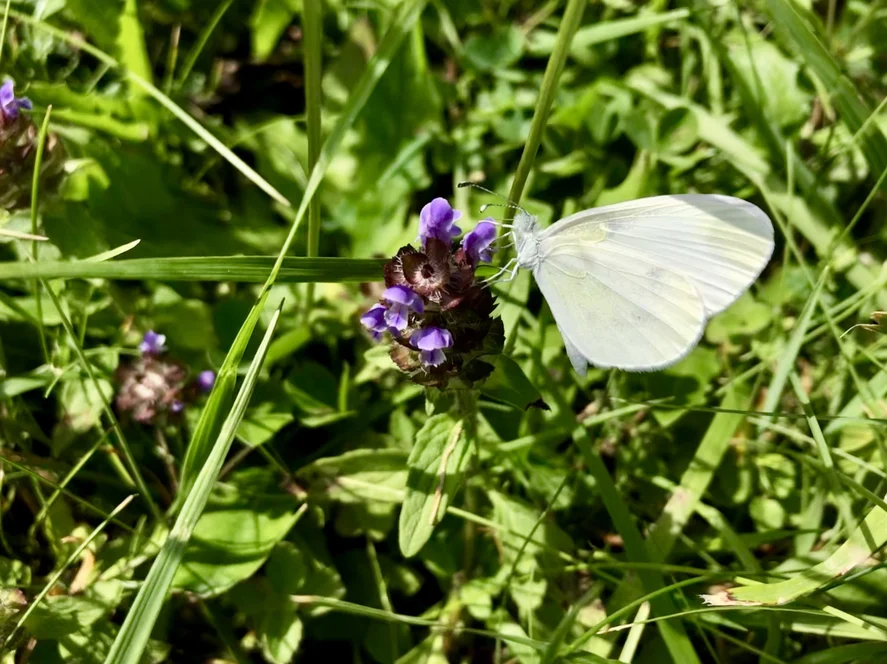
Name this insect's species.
Leptidea sinapis/juvernica
